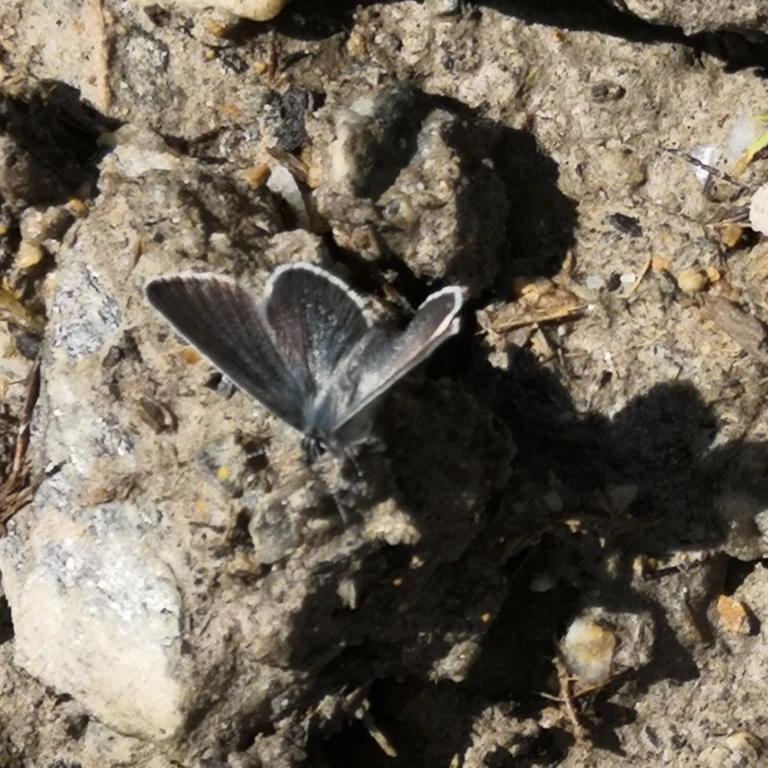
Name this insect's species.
Cupido minimus
